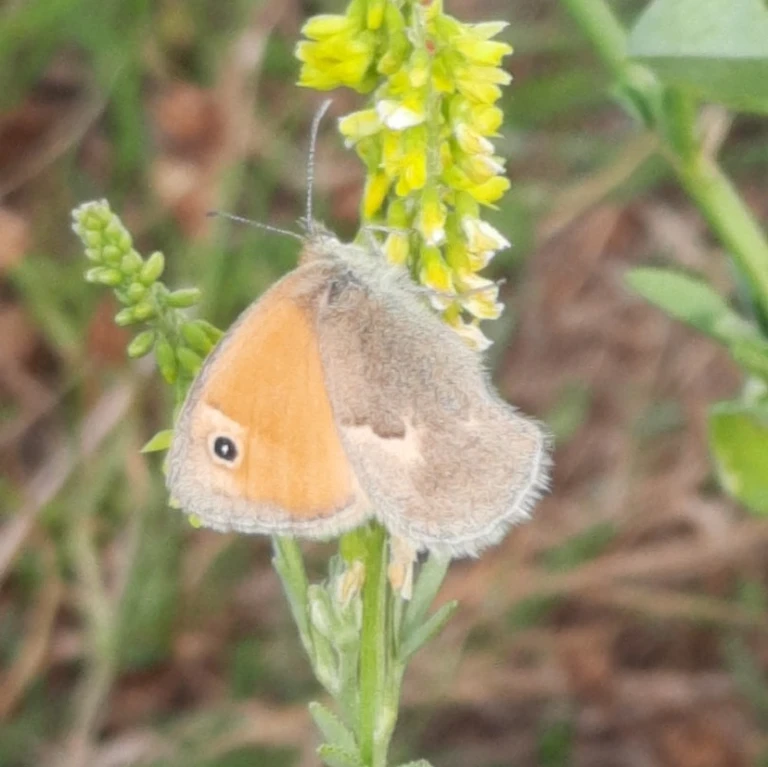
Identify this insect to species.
Coenonympha pamphilus
